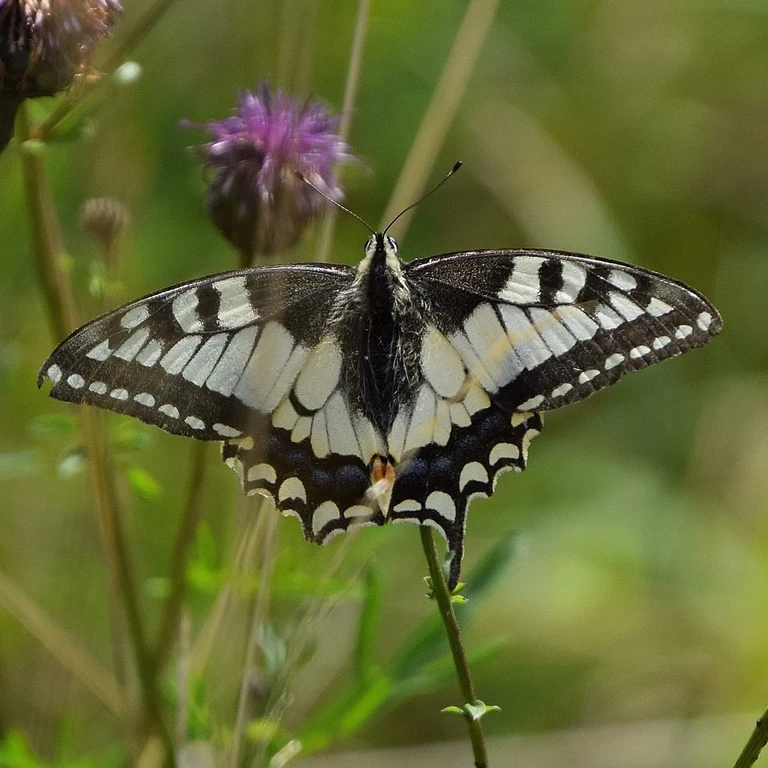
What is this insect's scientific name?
Papilio machaon
